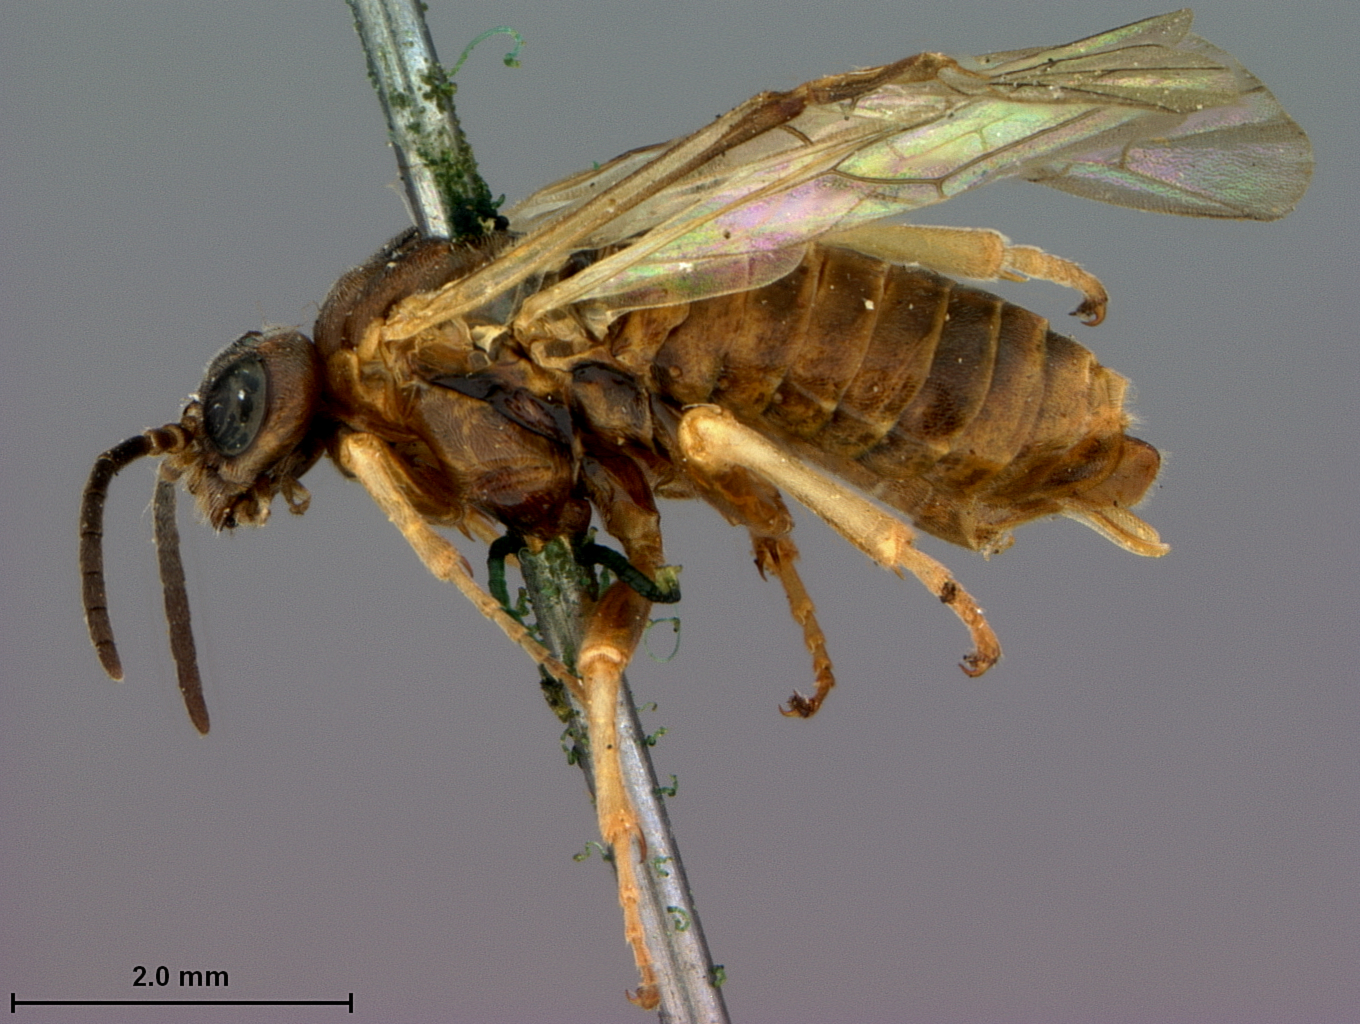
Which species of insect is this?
Lycaota sissipes
